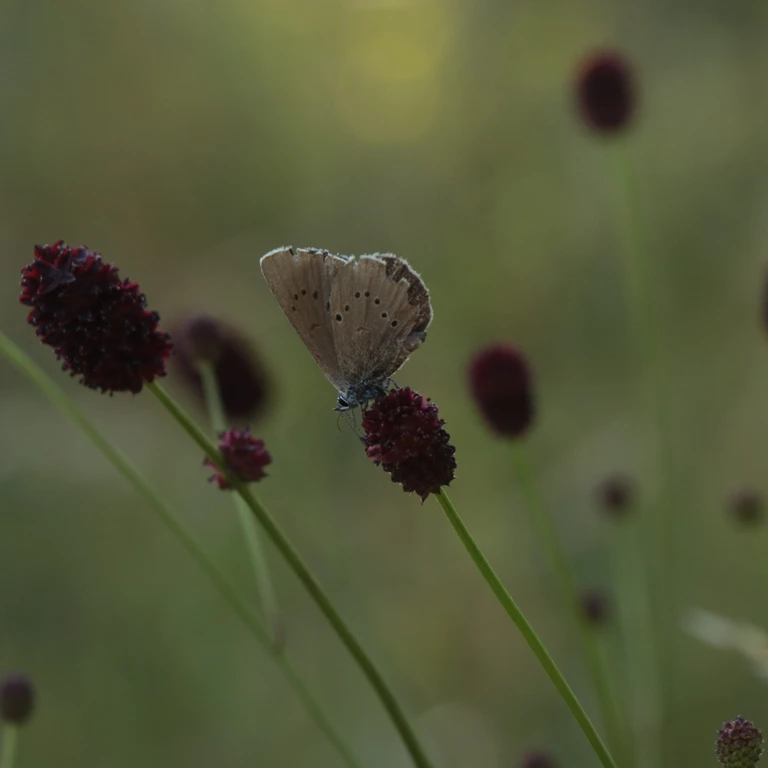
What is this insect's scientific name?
Phengaris nausithous (also Maculinea nausithous)
